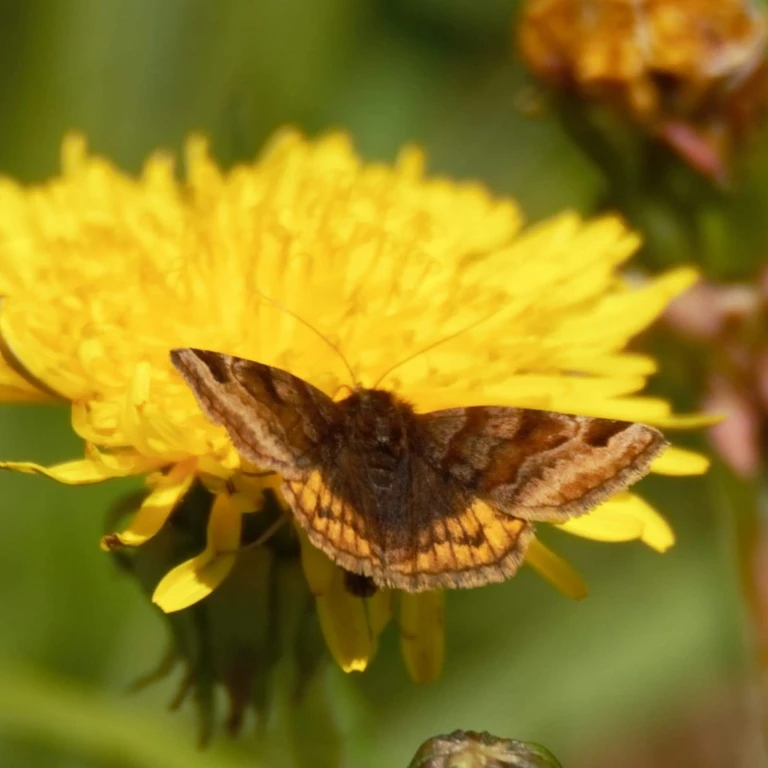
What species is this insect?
Euclidia glyphica
